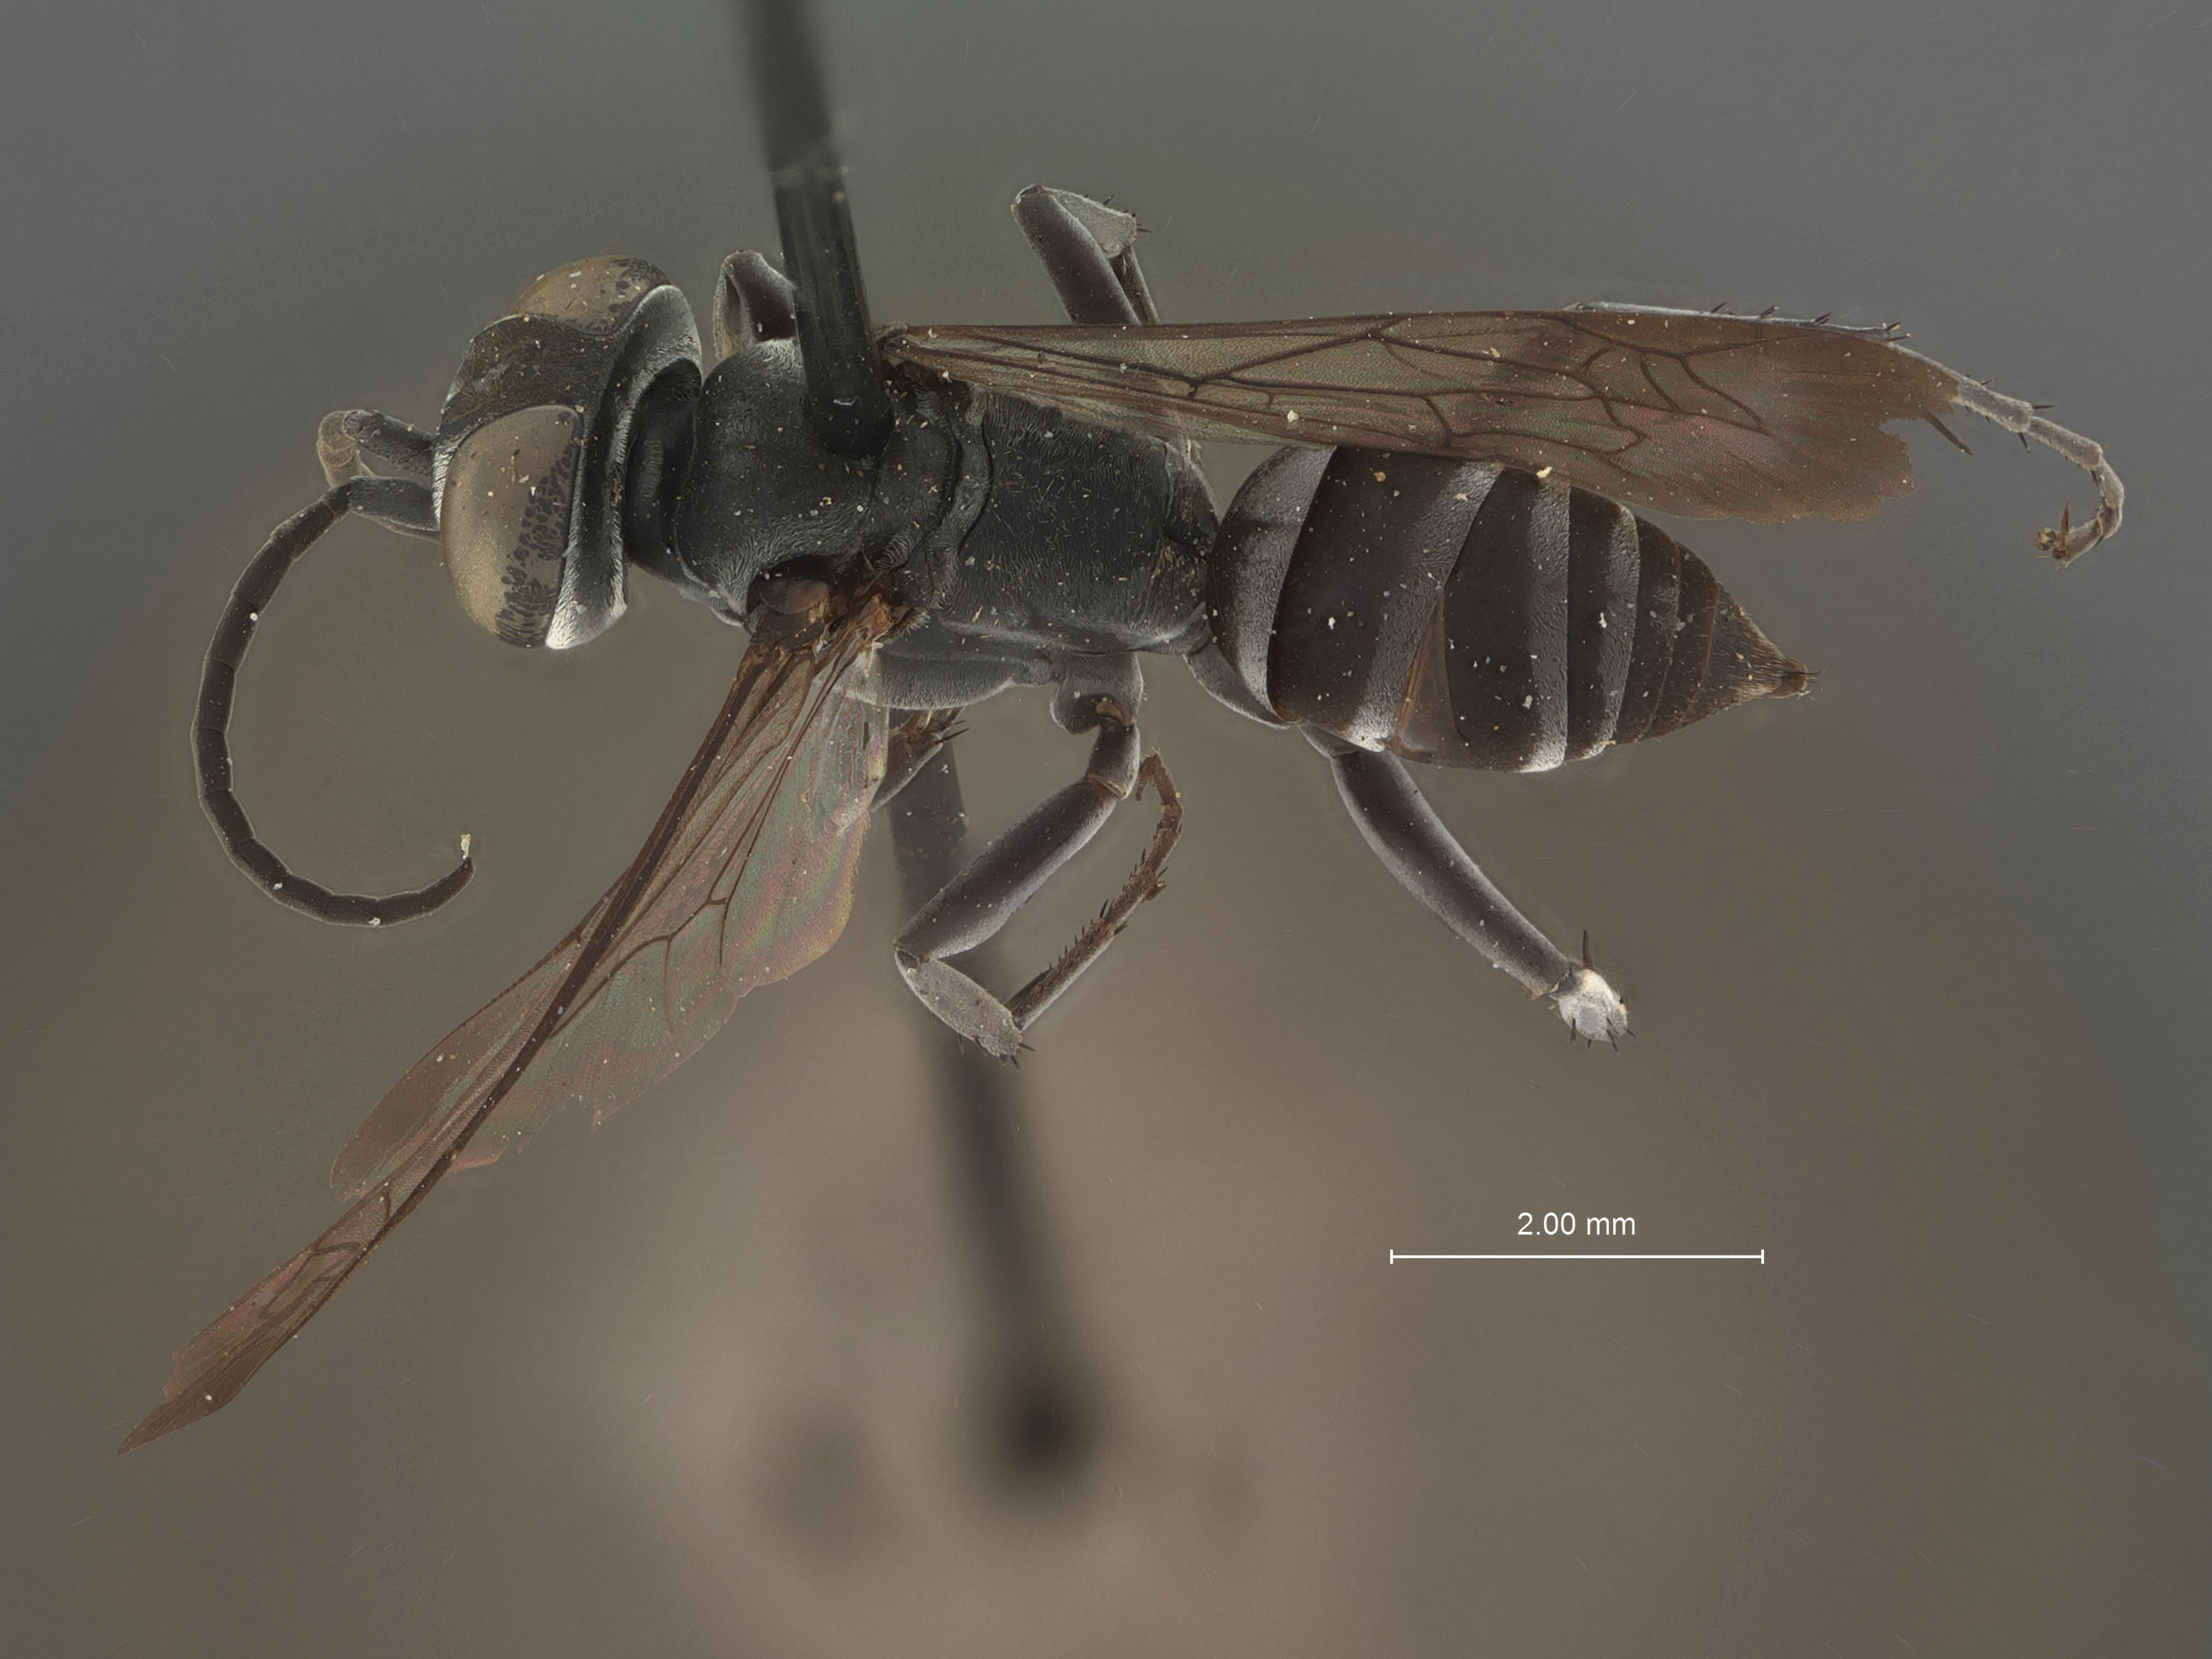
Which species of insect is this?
Liris mescalero
